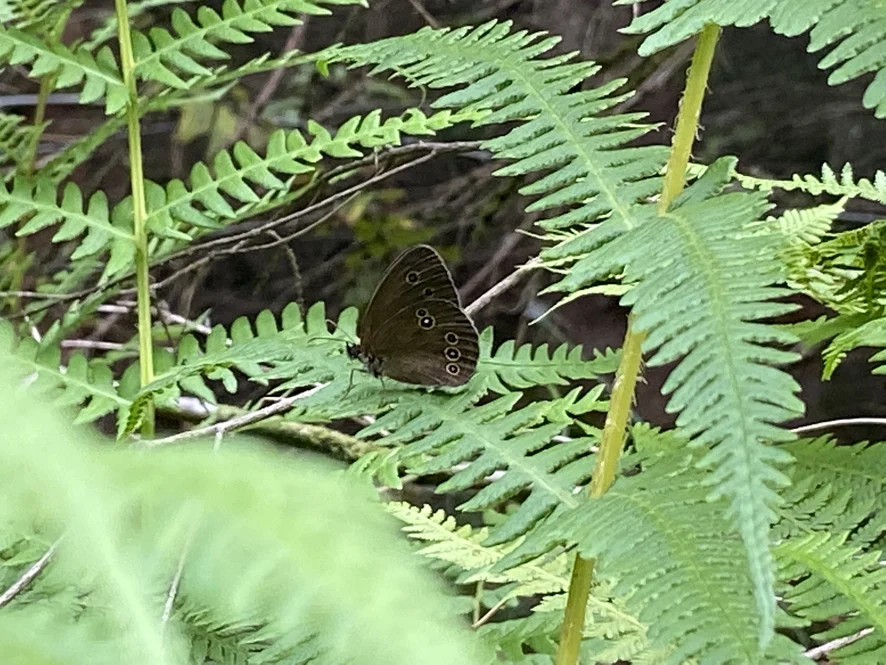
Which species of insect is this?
Aphantopus hyperantus
